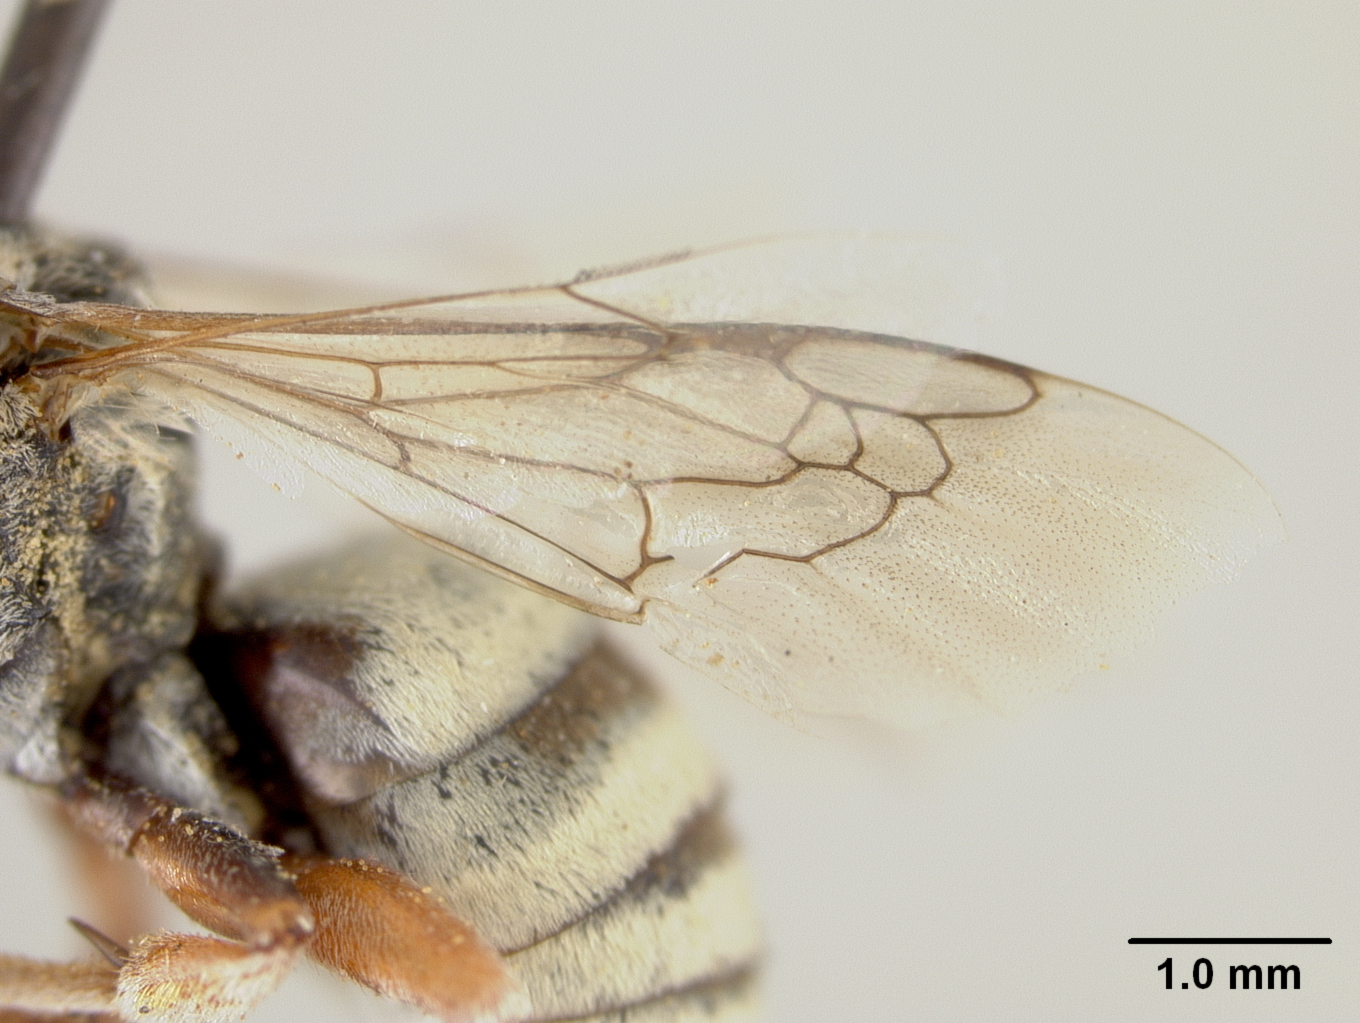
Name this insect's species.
Epeolus eldoradensis
